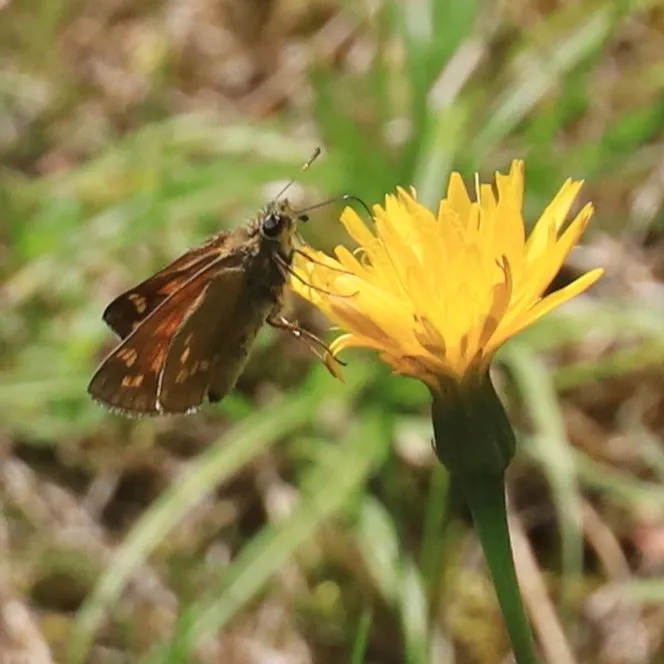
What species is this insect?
Ochlodes sylvanus (also Ochlodes venata)
